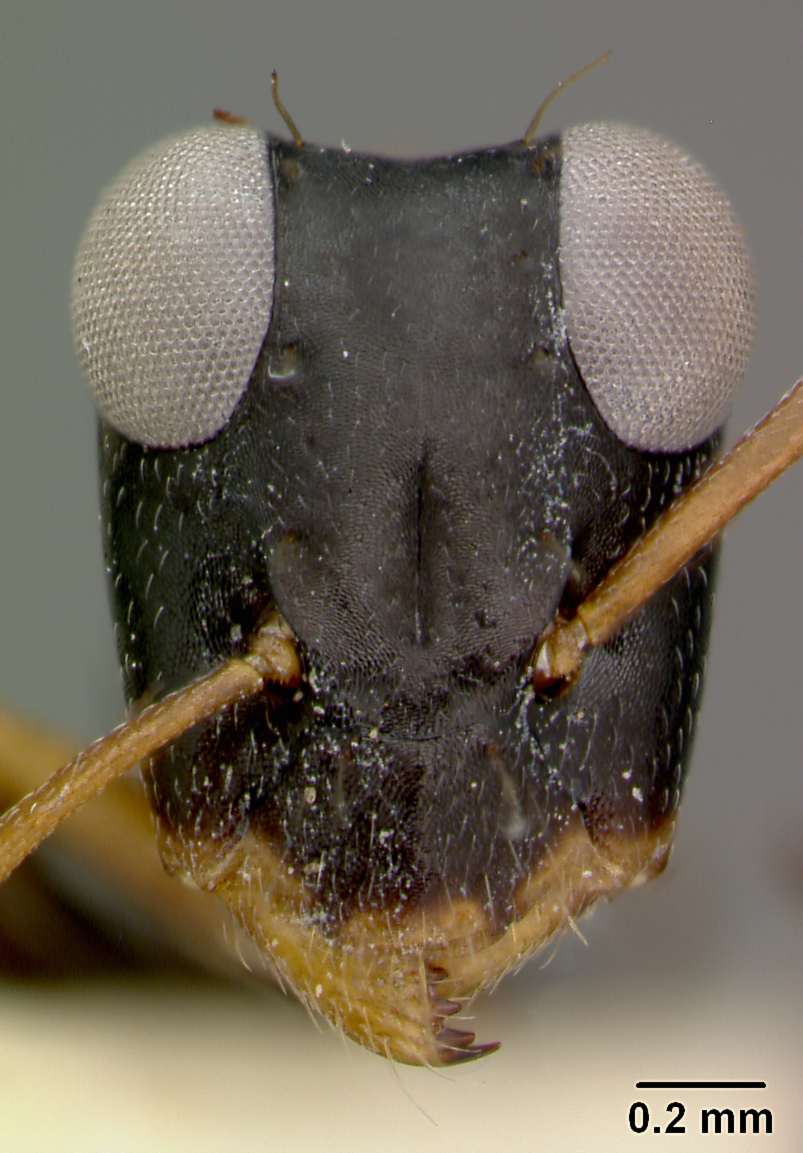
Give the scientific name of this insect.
Opisthopsis pictus
